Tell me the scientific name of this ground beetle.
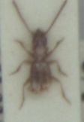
Aepopsis robinii
